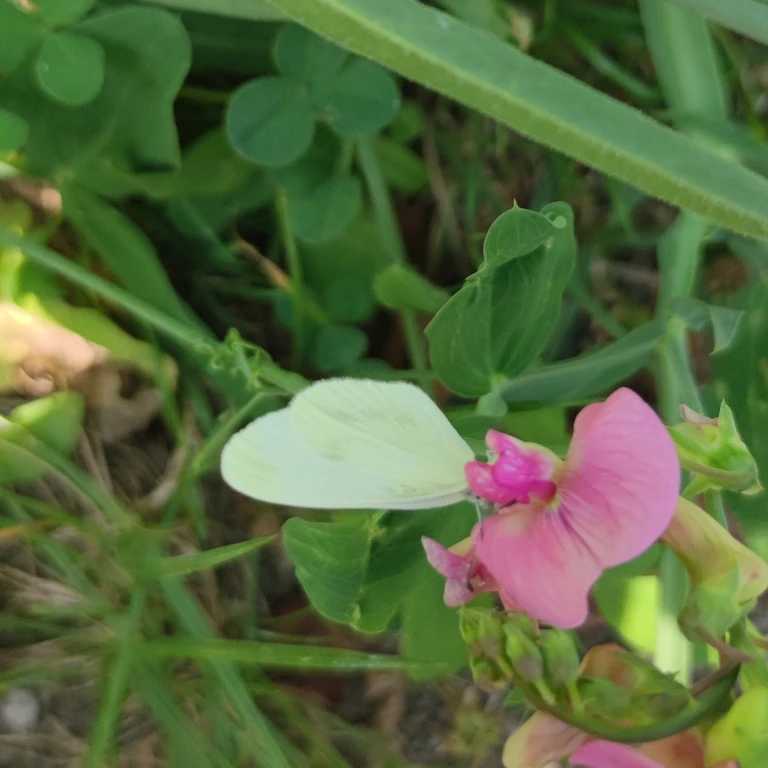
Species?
Leptidea sinapis/juvernica
